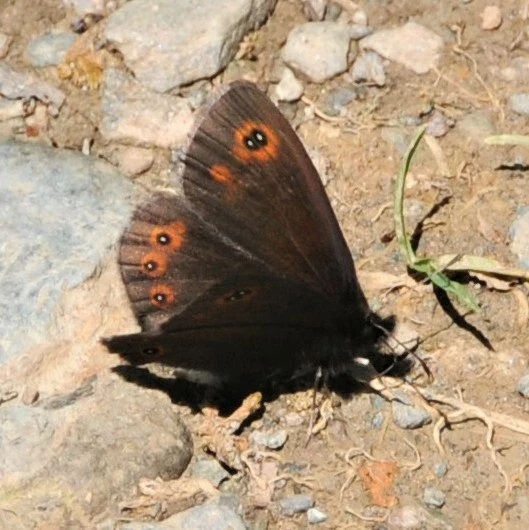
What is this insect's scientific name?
Erebia medusa
